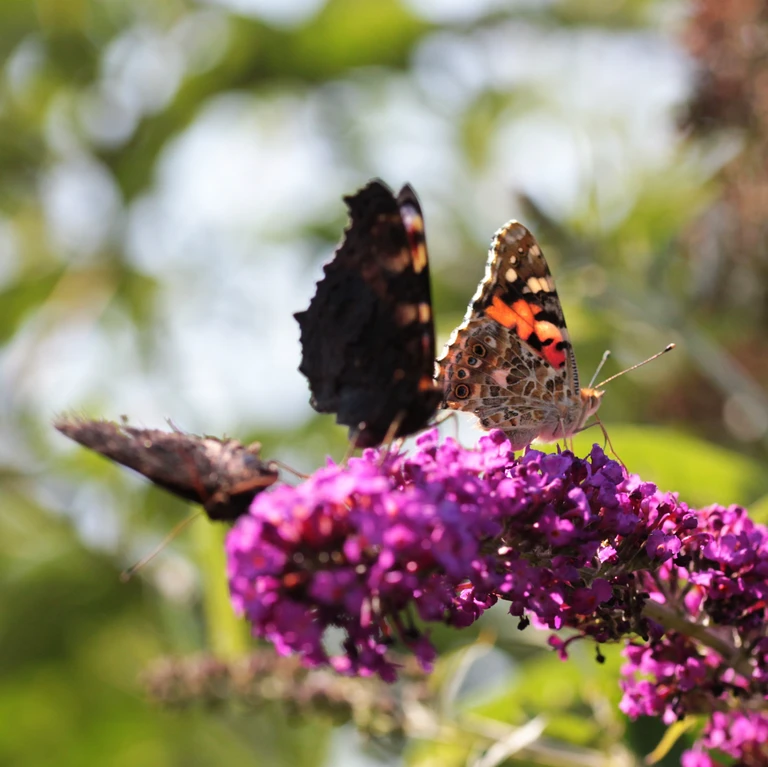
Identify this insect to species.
Aglais io
